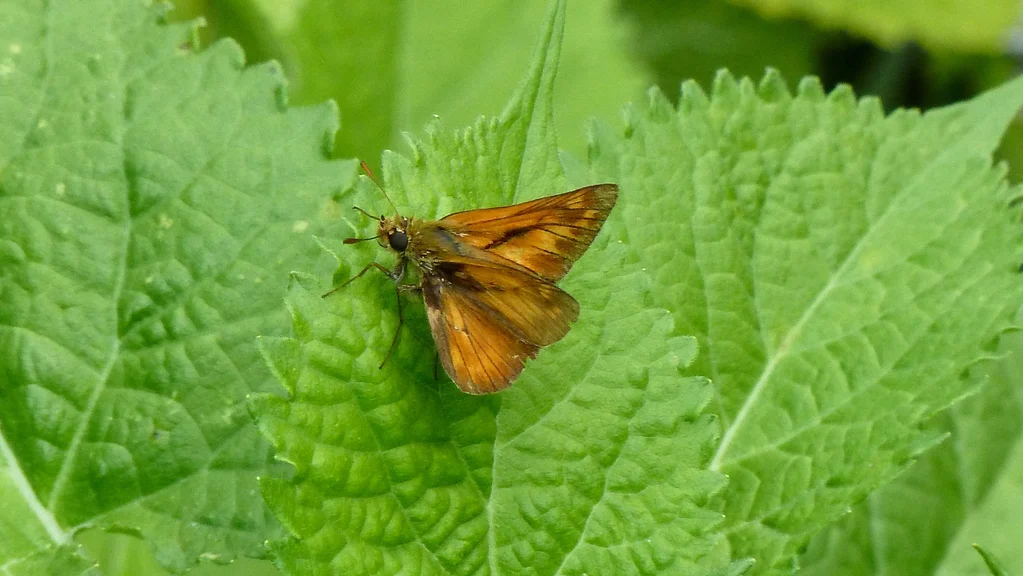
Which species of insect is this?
Ochlodes sylvanus (also Ochlodes venata)
